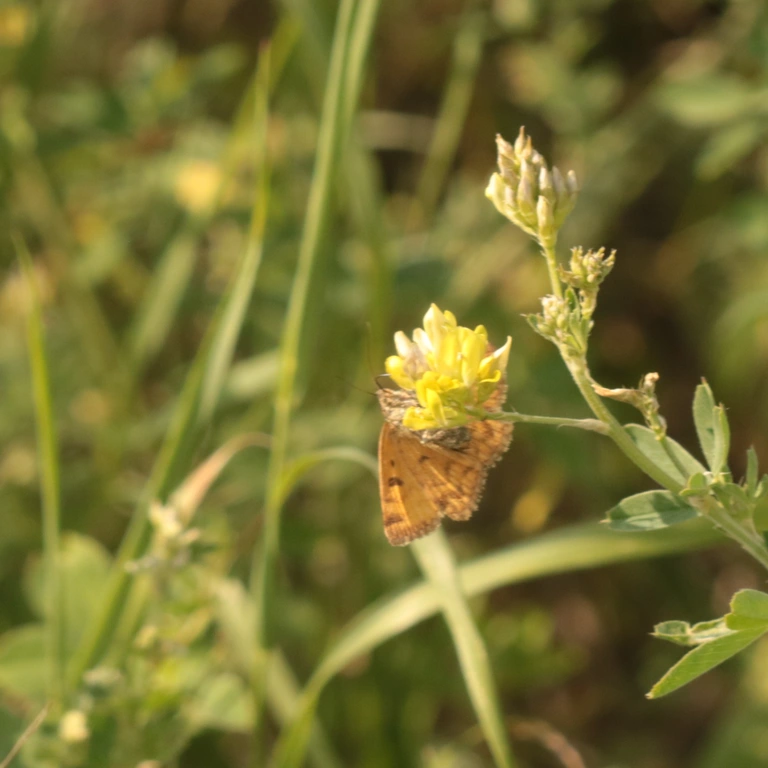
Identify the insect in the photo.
Euclidia glyphica
